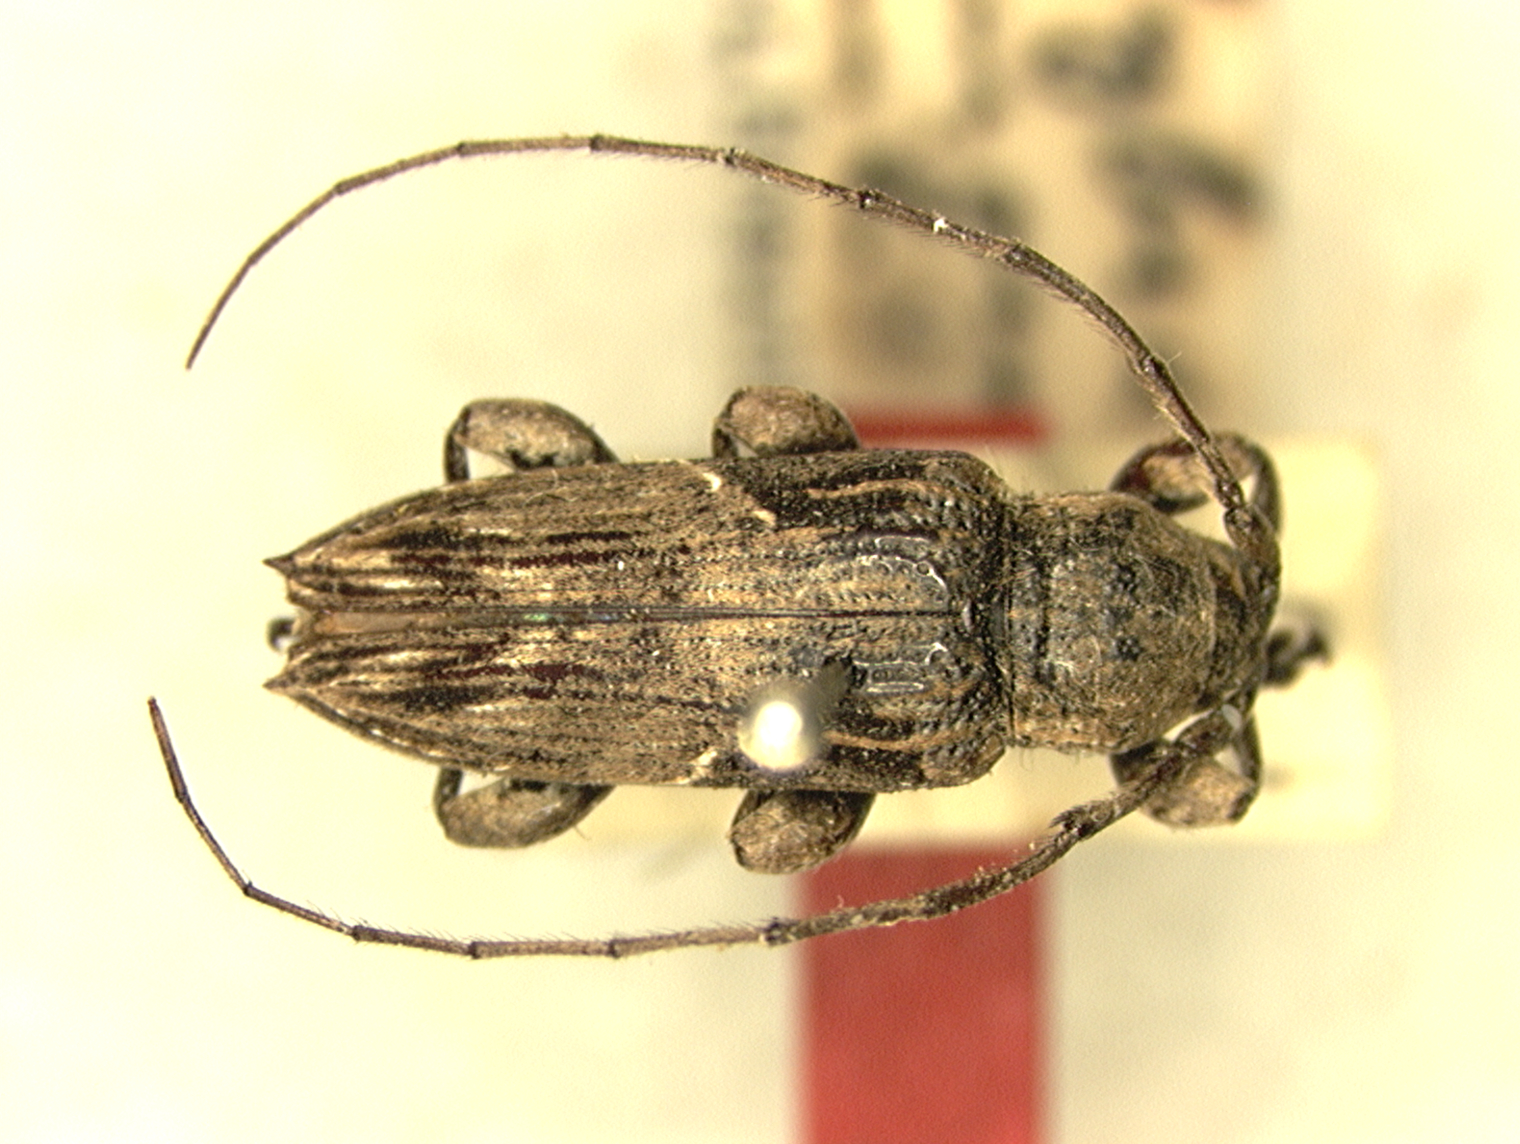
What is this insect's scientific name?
Sybra femoralis
